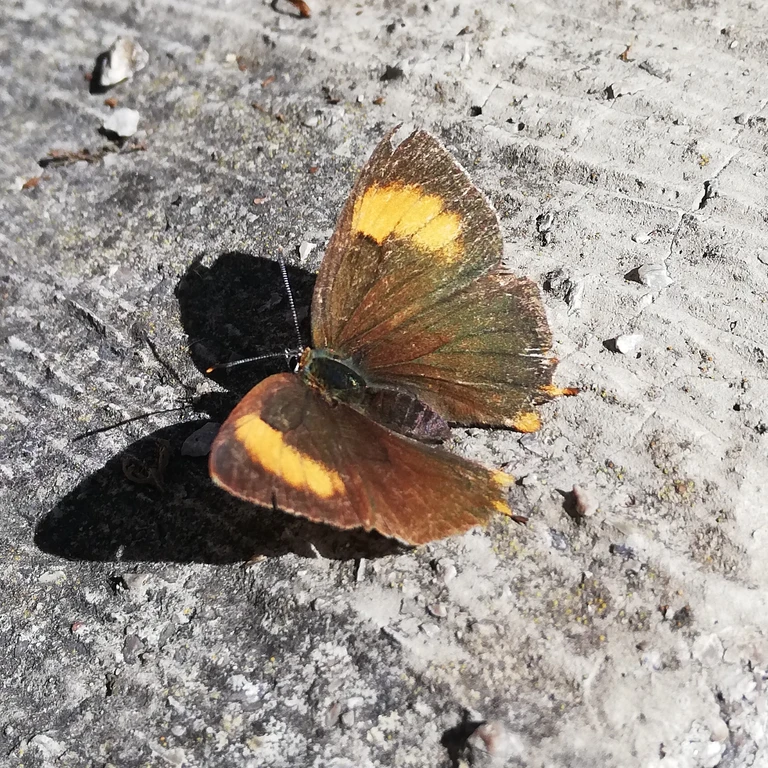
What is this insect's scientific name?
Thecla betulae
